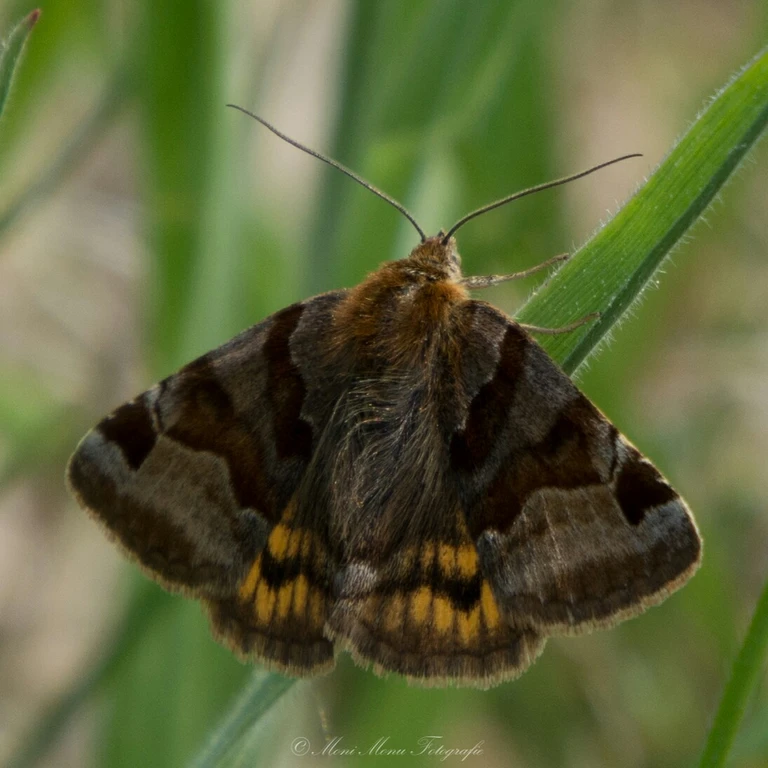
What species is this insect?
Euclidia glyphica
